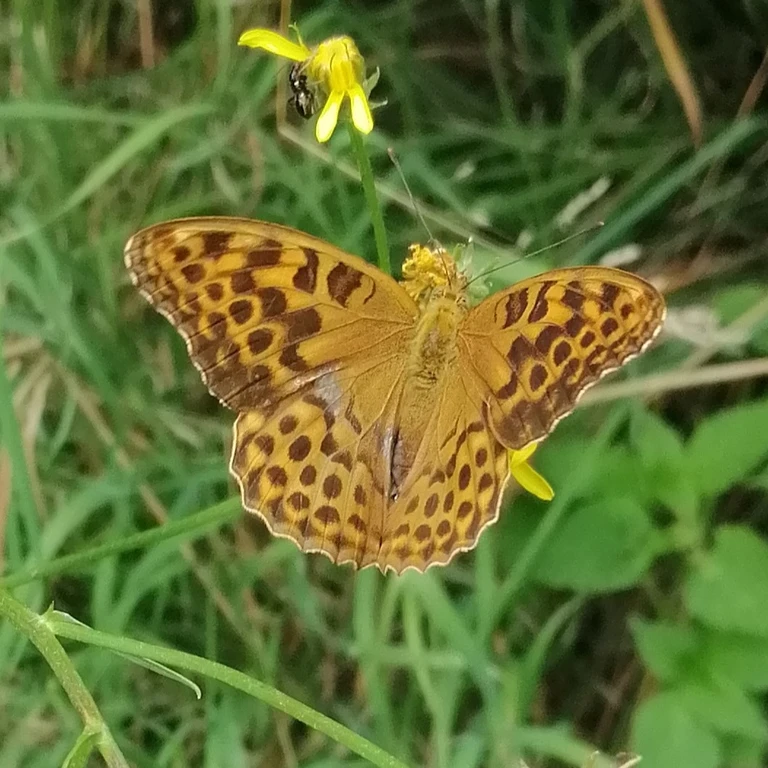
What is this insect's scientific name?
Argynnis paphia
